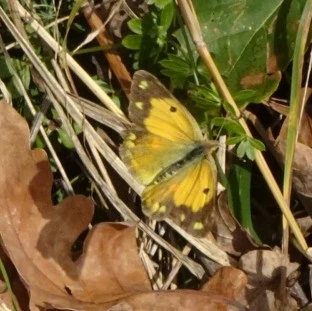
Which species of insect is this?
Colias croceus
